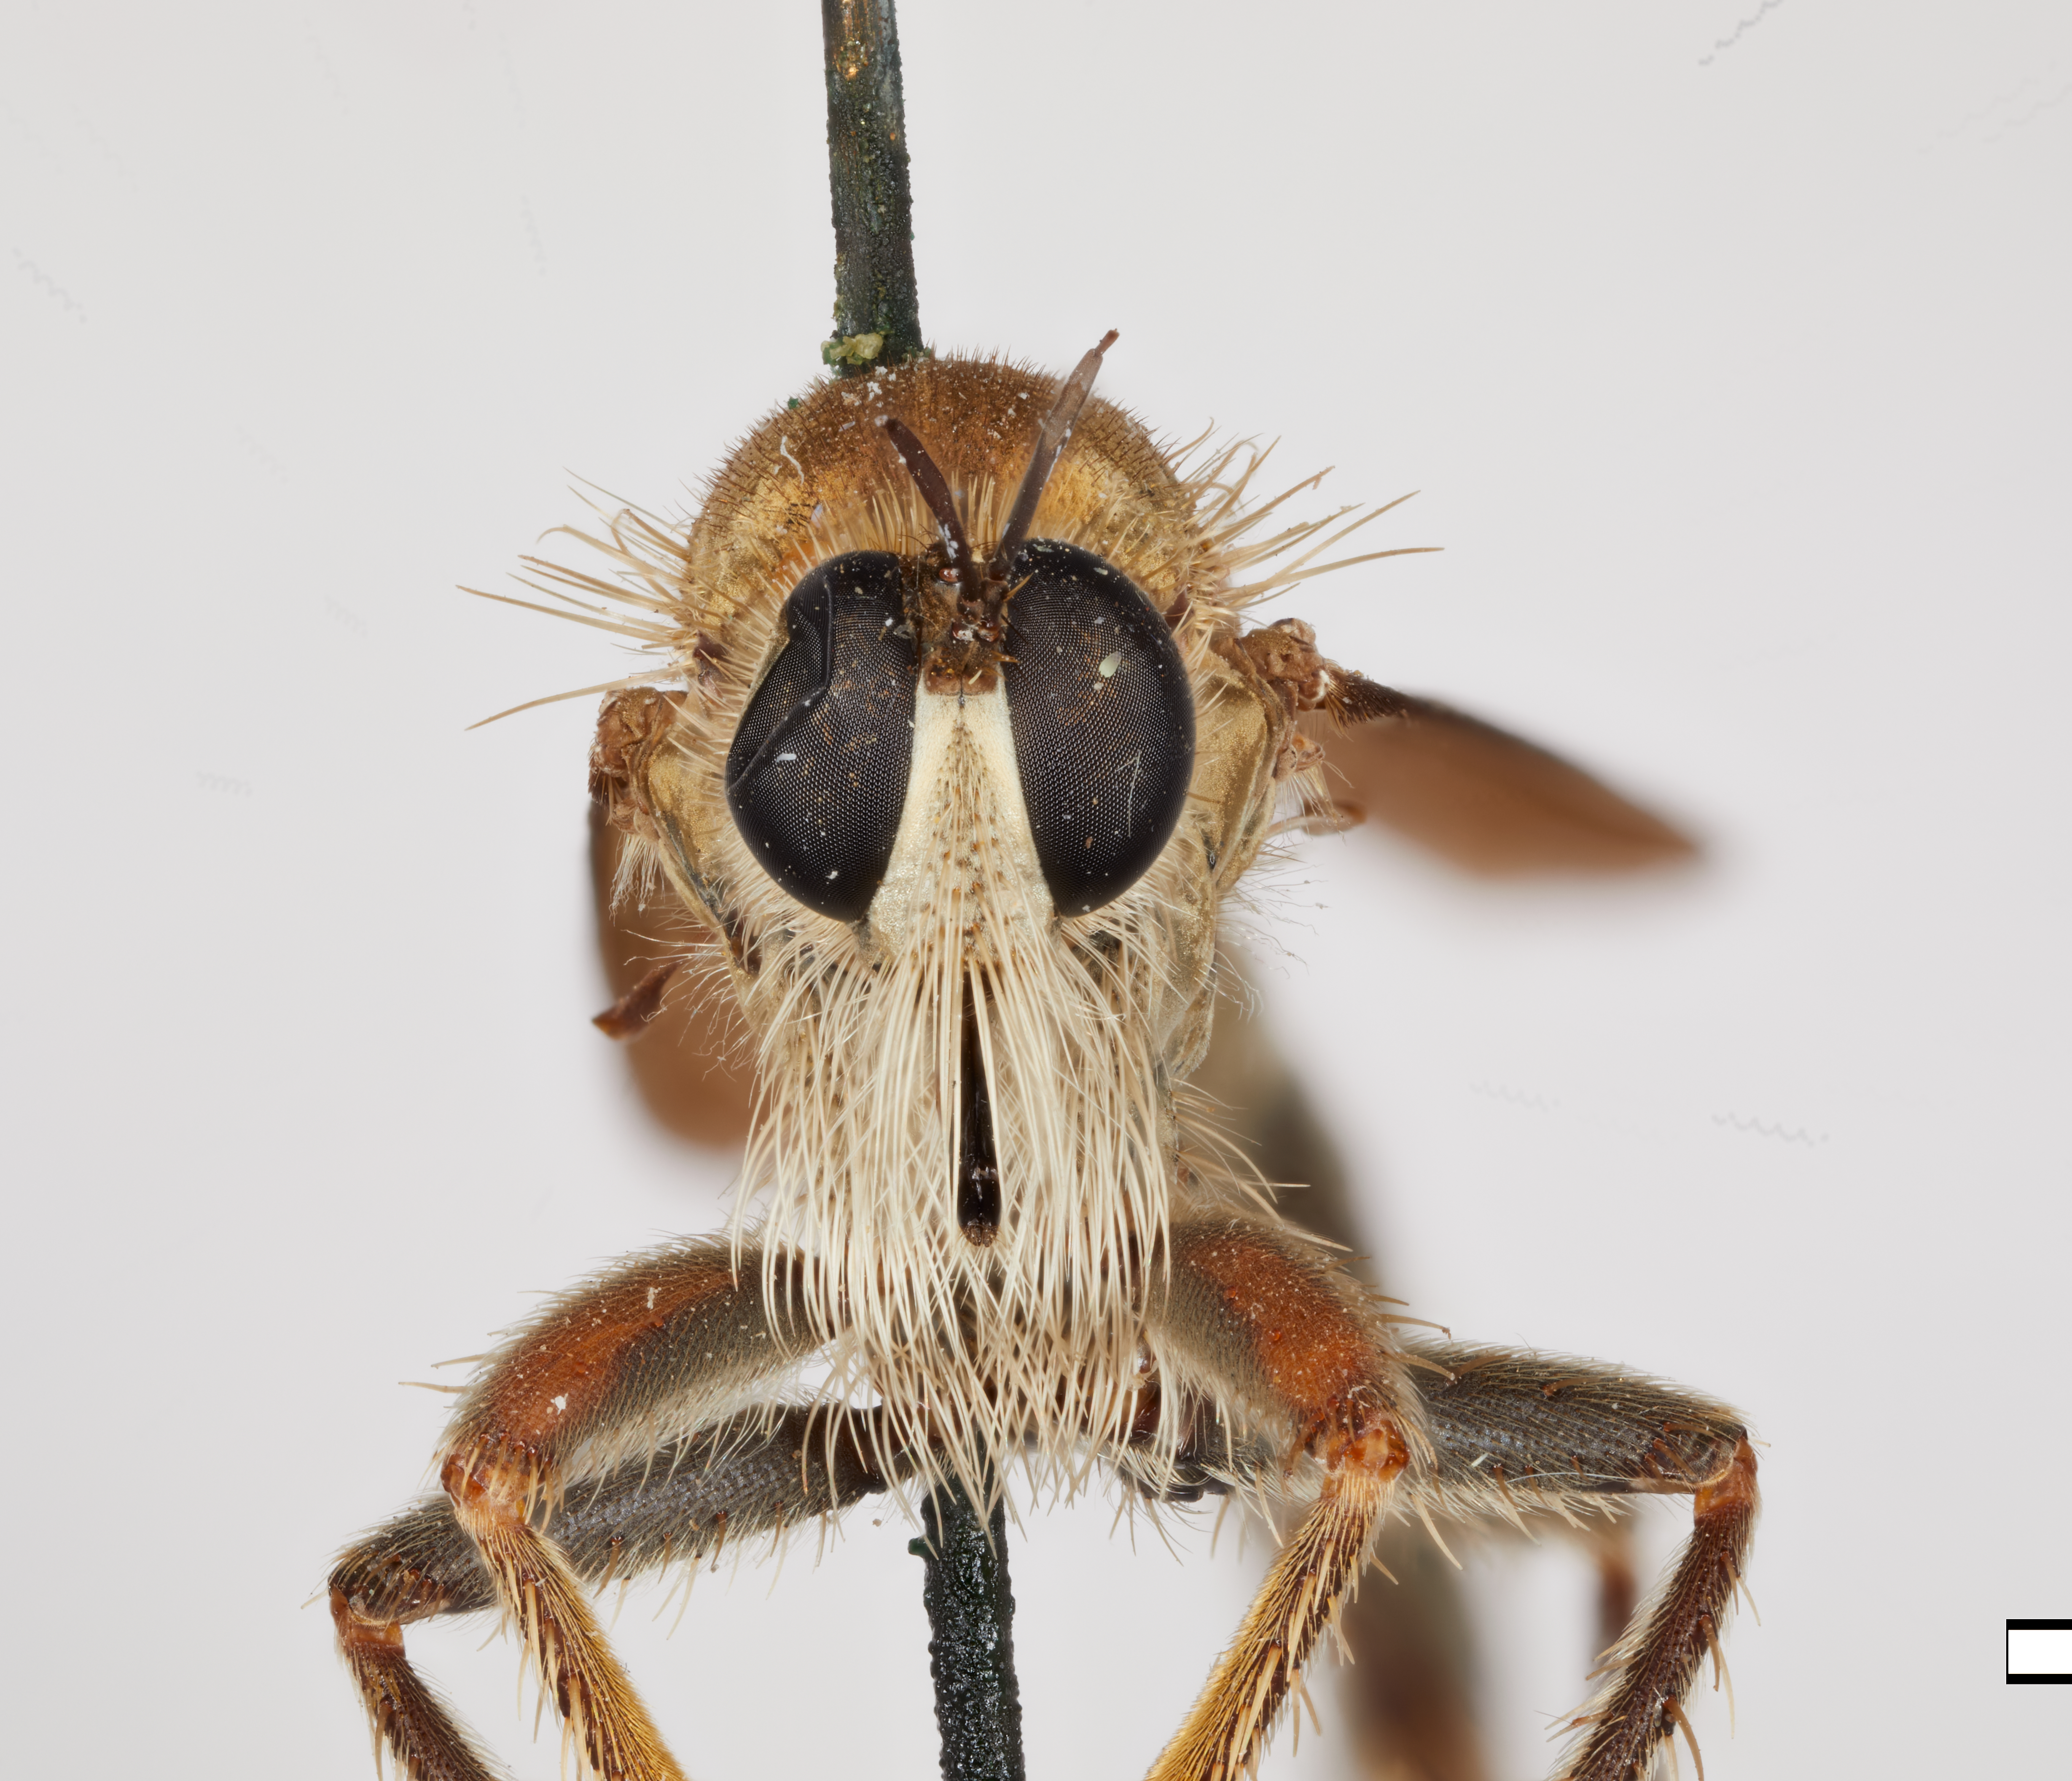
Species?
Stenopogon tenebrosus
